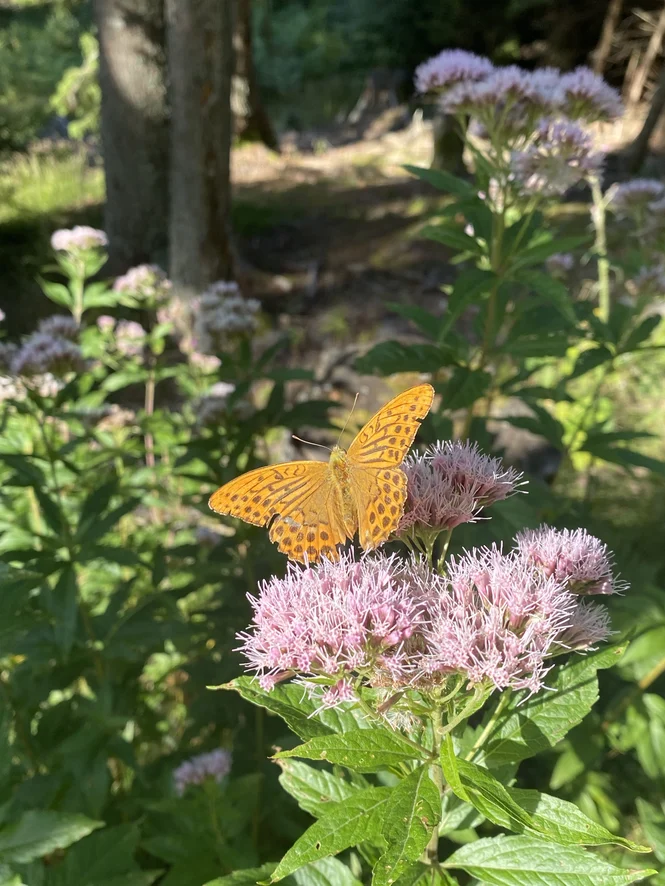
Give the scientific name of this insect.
Argynnis paphia
